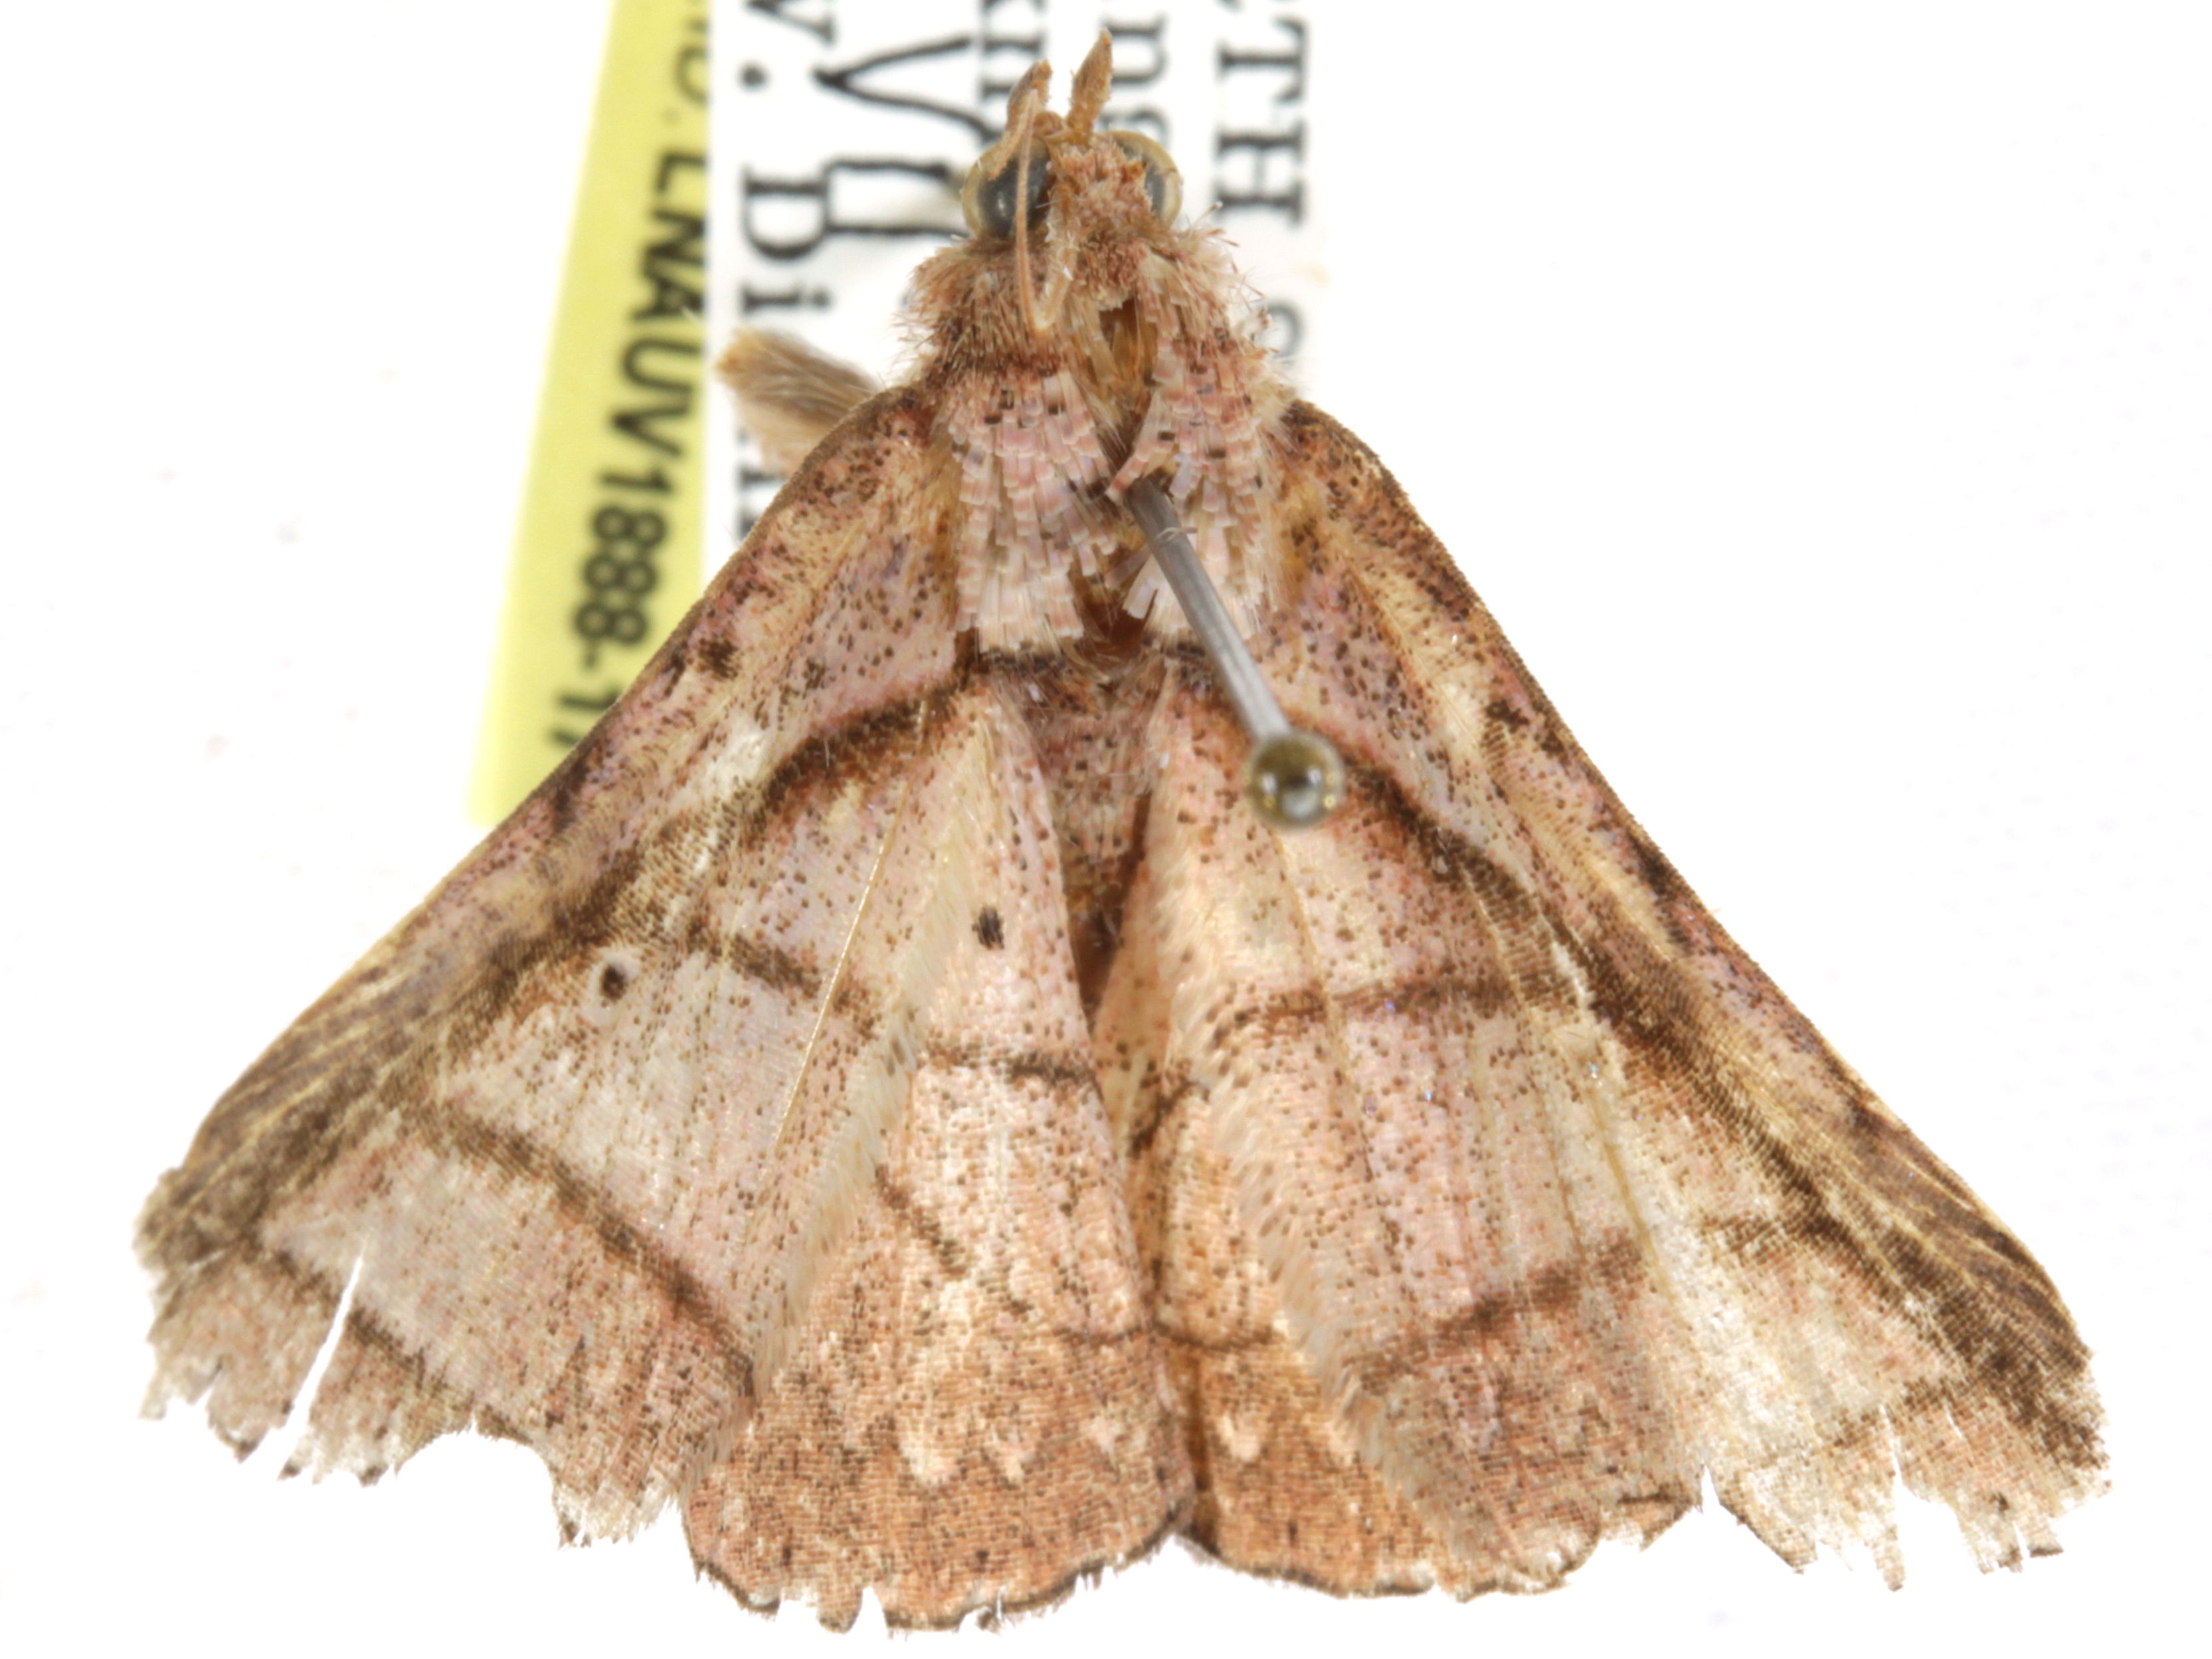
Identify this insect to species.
Tiruvaca hollowayi
